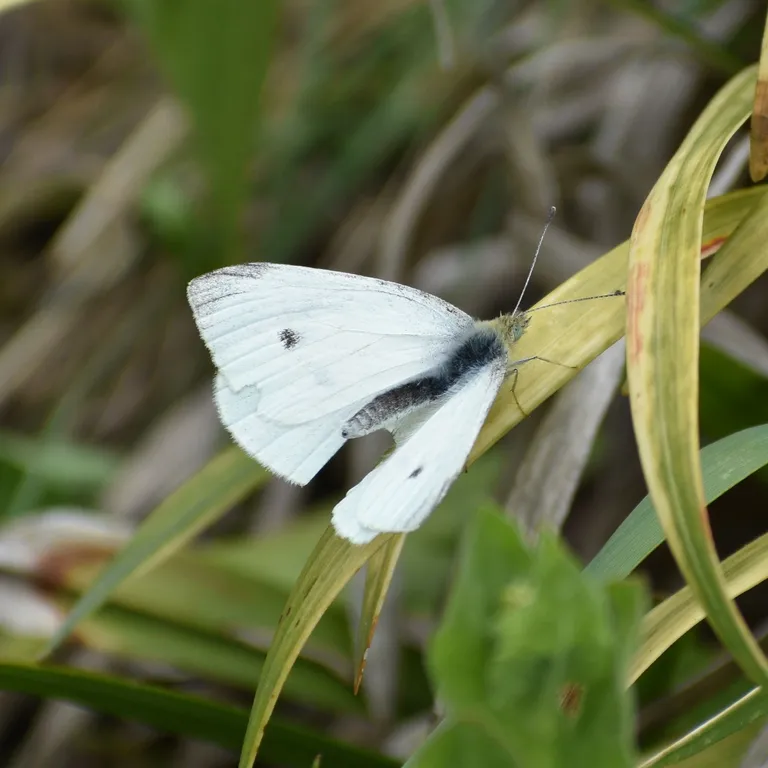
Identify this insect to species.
Pieris rapae
